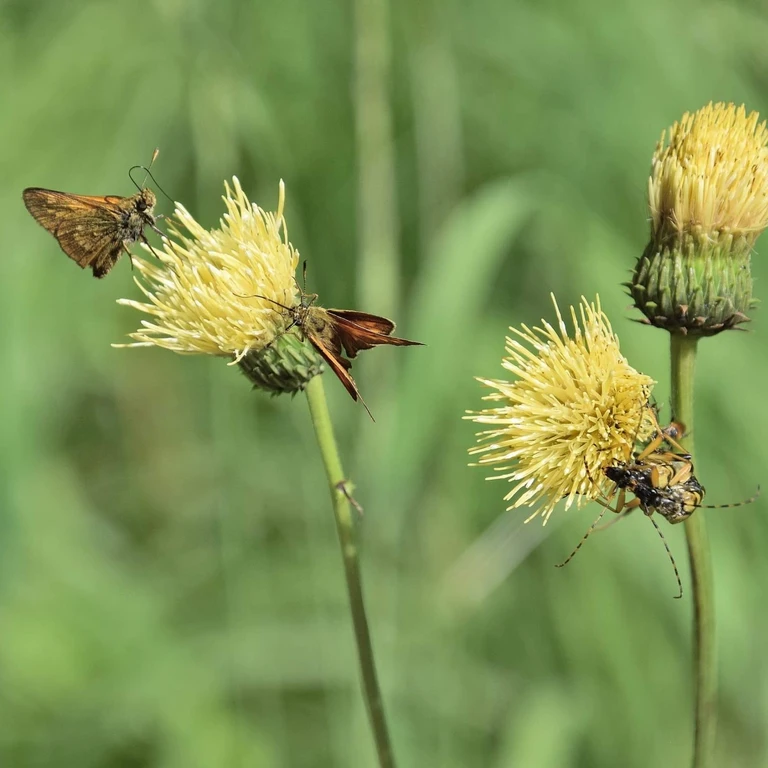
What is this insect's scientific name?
Ochlodes sylvanus (also Ochlodes venata)
